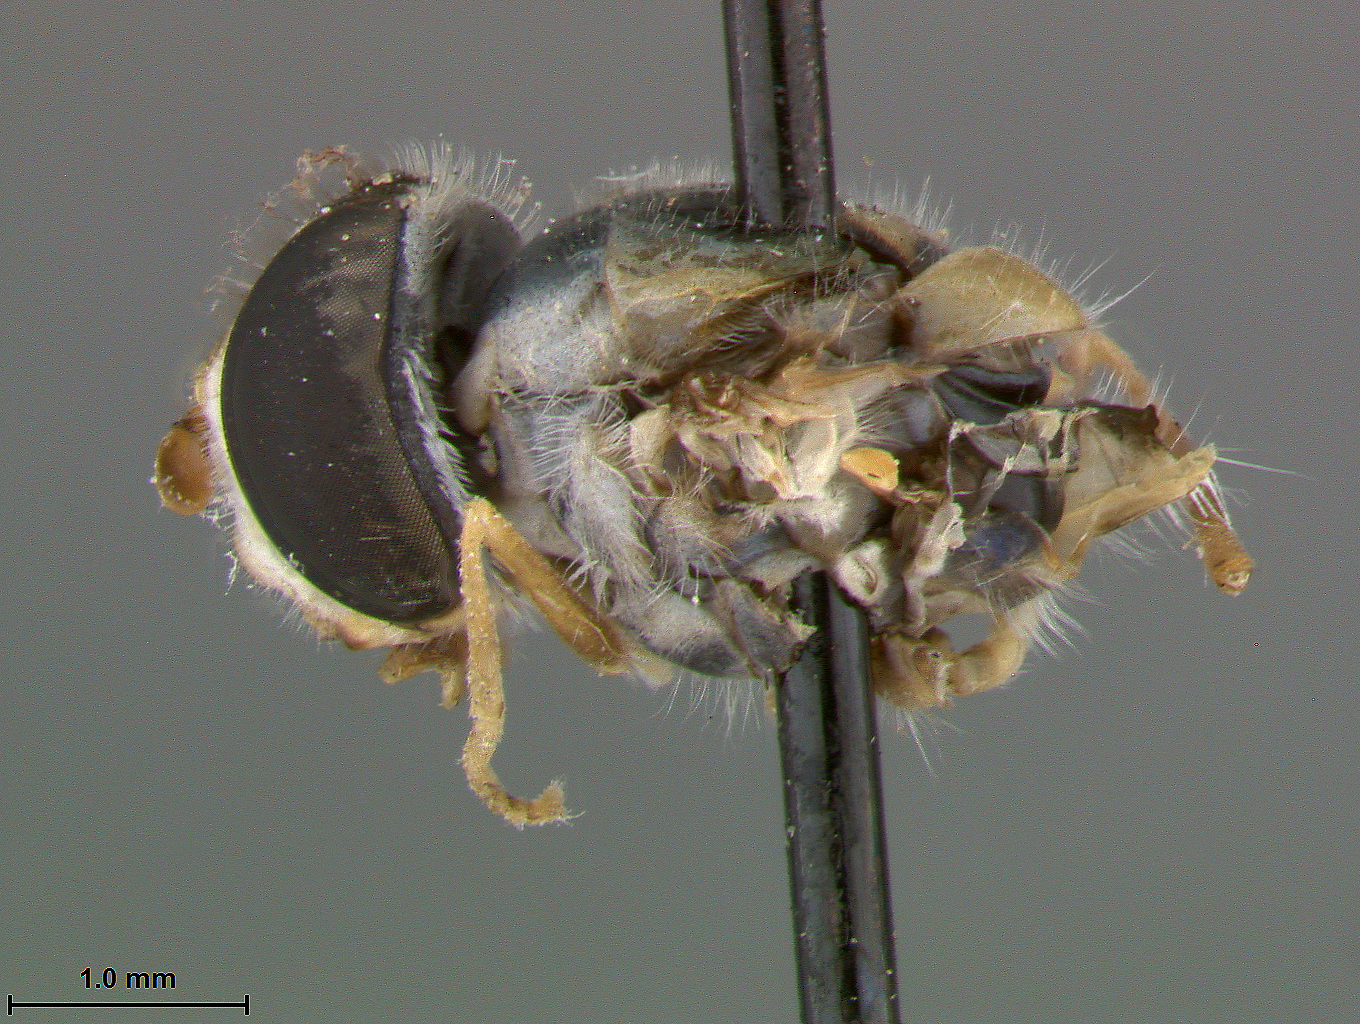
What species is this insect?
Sphaerophoria interrupta
